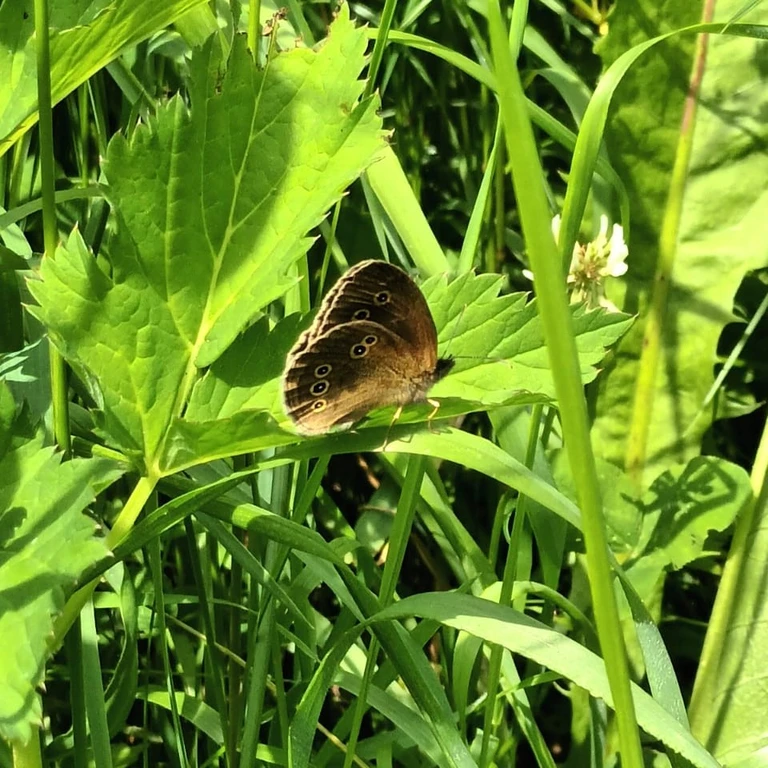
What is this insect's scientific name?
Aphantopus hyperantus
